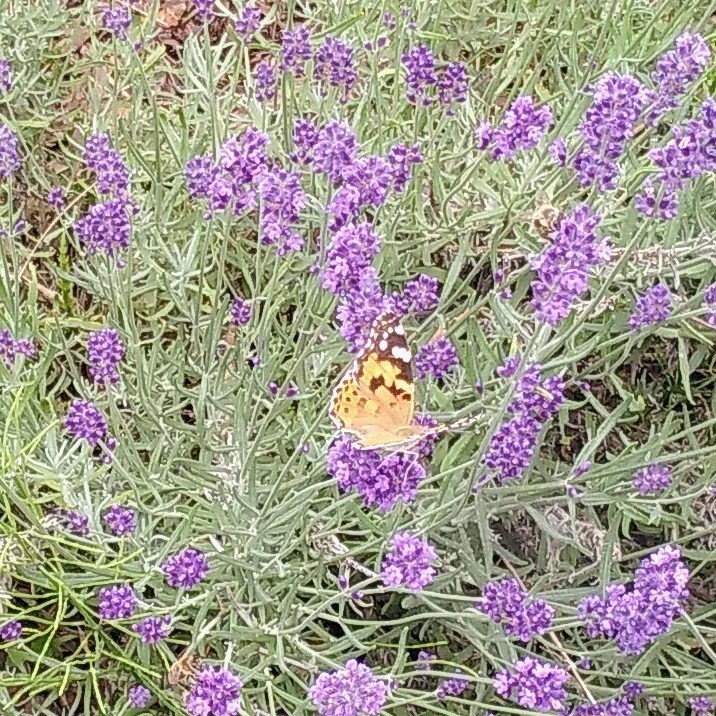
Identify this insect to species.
Vanessa cardui
